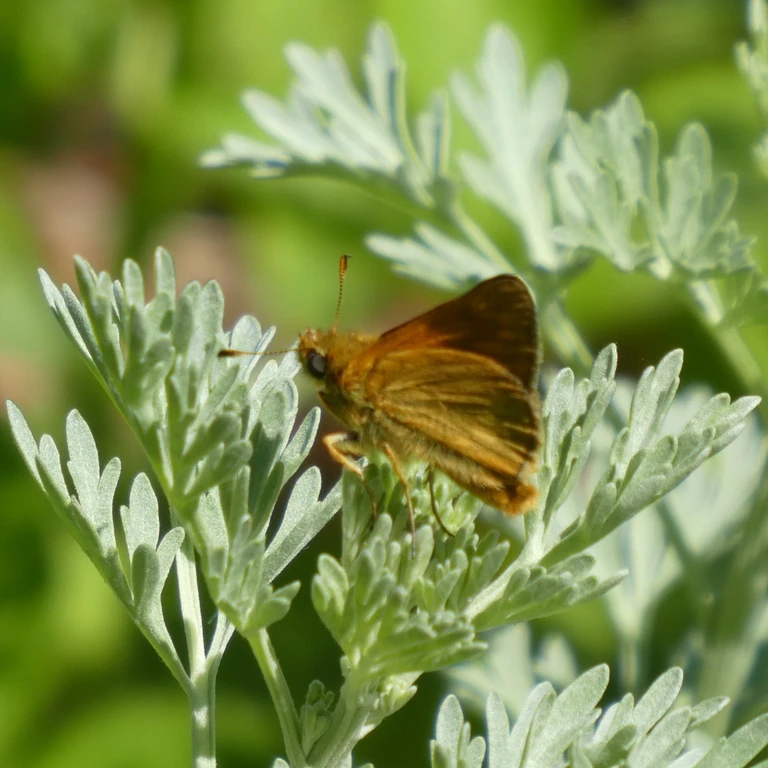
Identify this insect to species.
Ochlodes sylvanus (also Ochlodes venata)
